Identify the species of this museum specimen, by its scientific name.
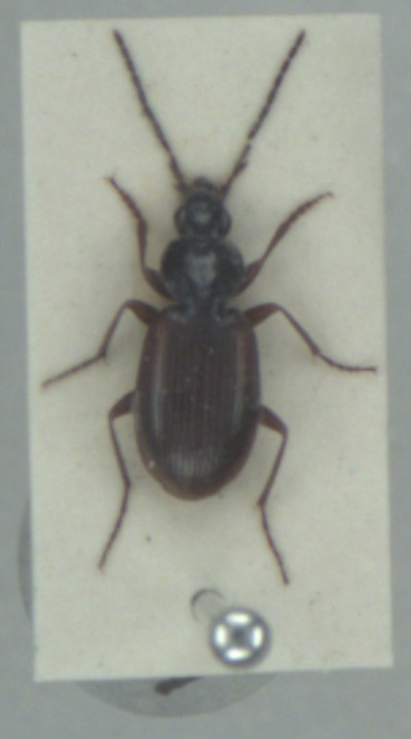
Agonum fuliginosum
